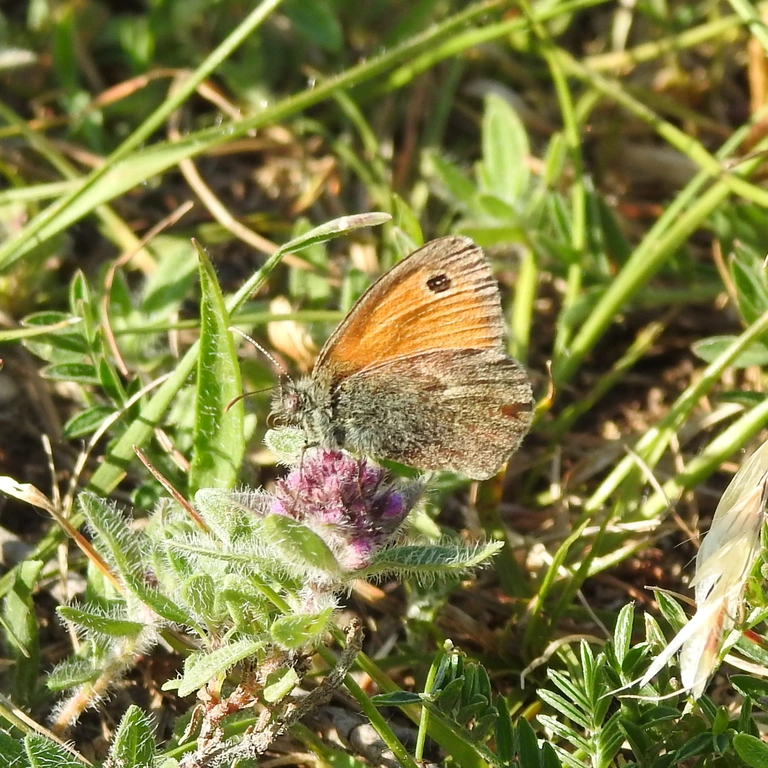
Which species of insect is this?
Coenonympha pamphilus
